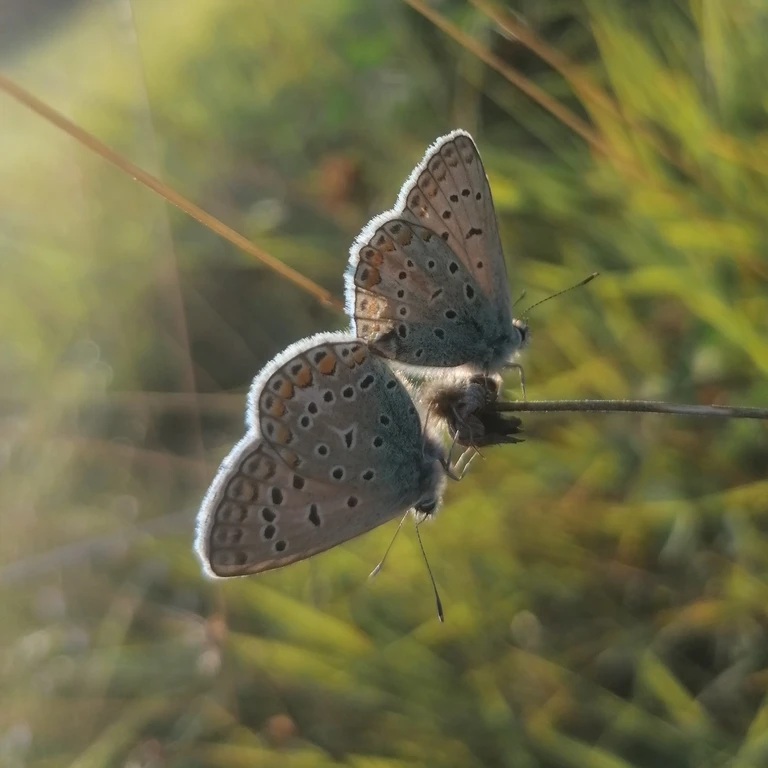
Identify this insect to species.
Polyommatus icarus
